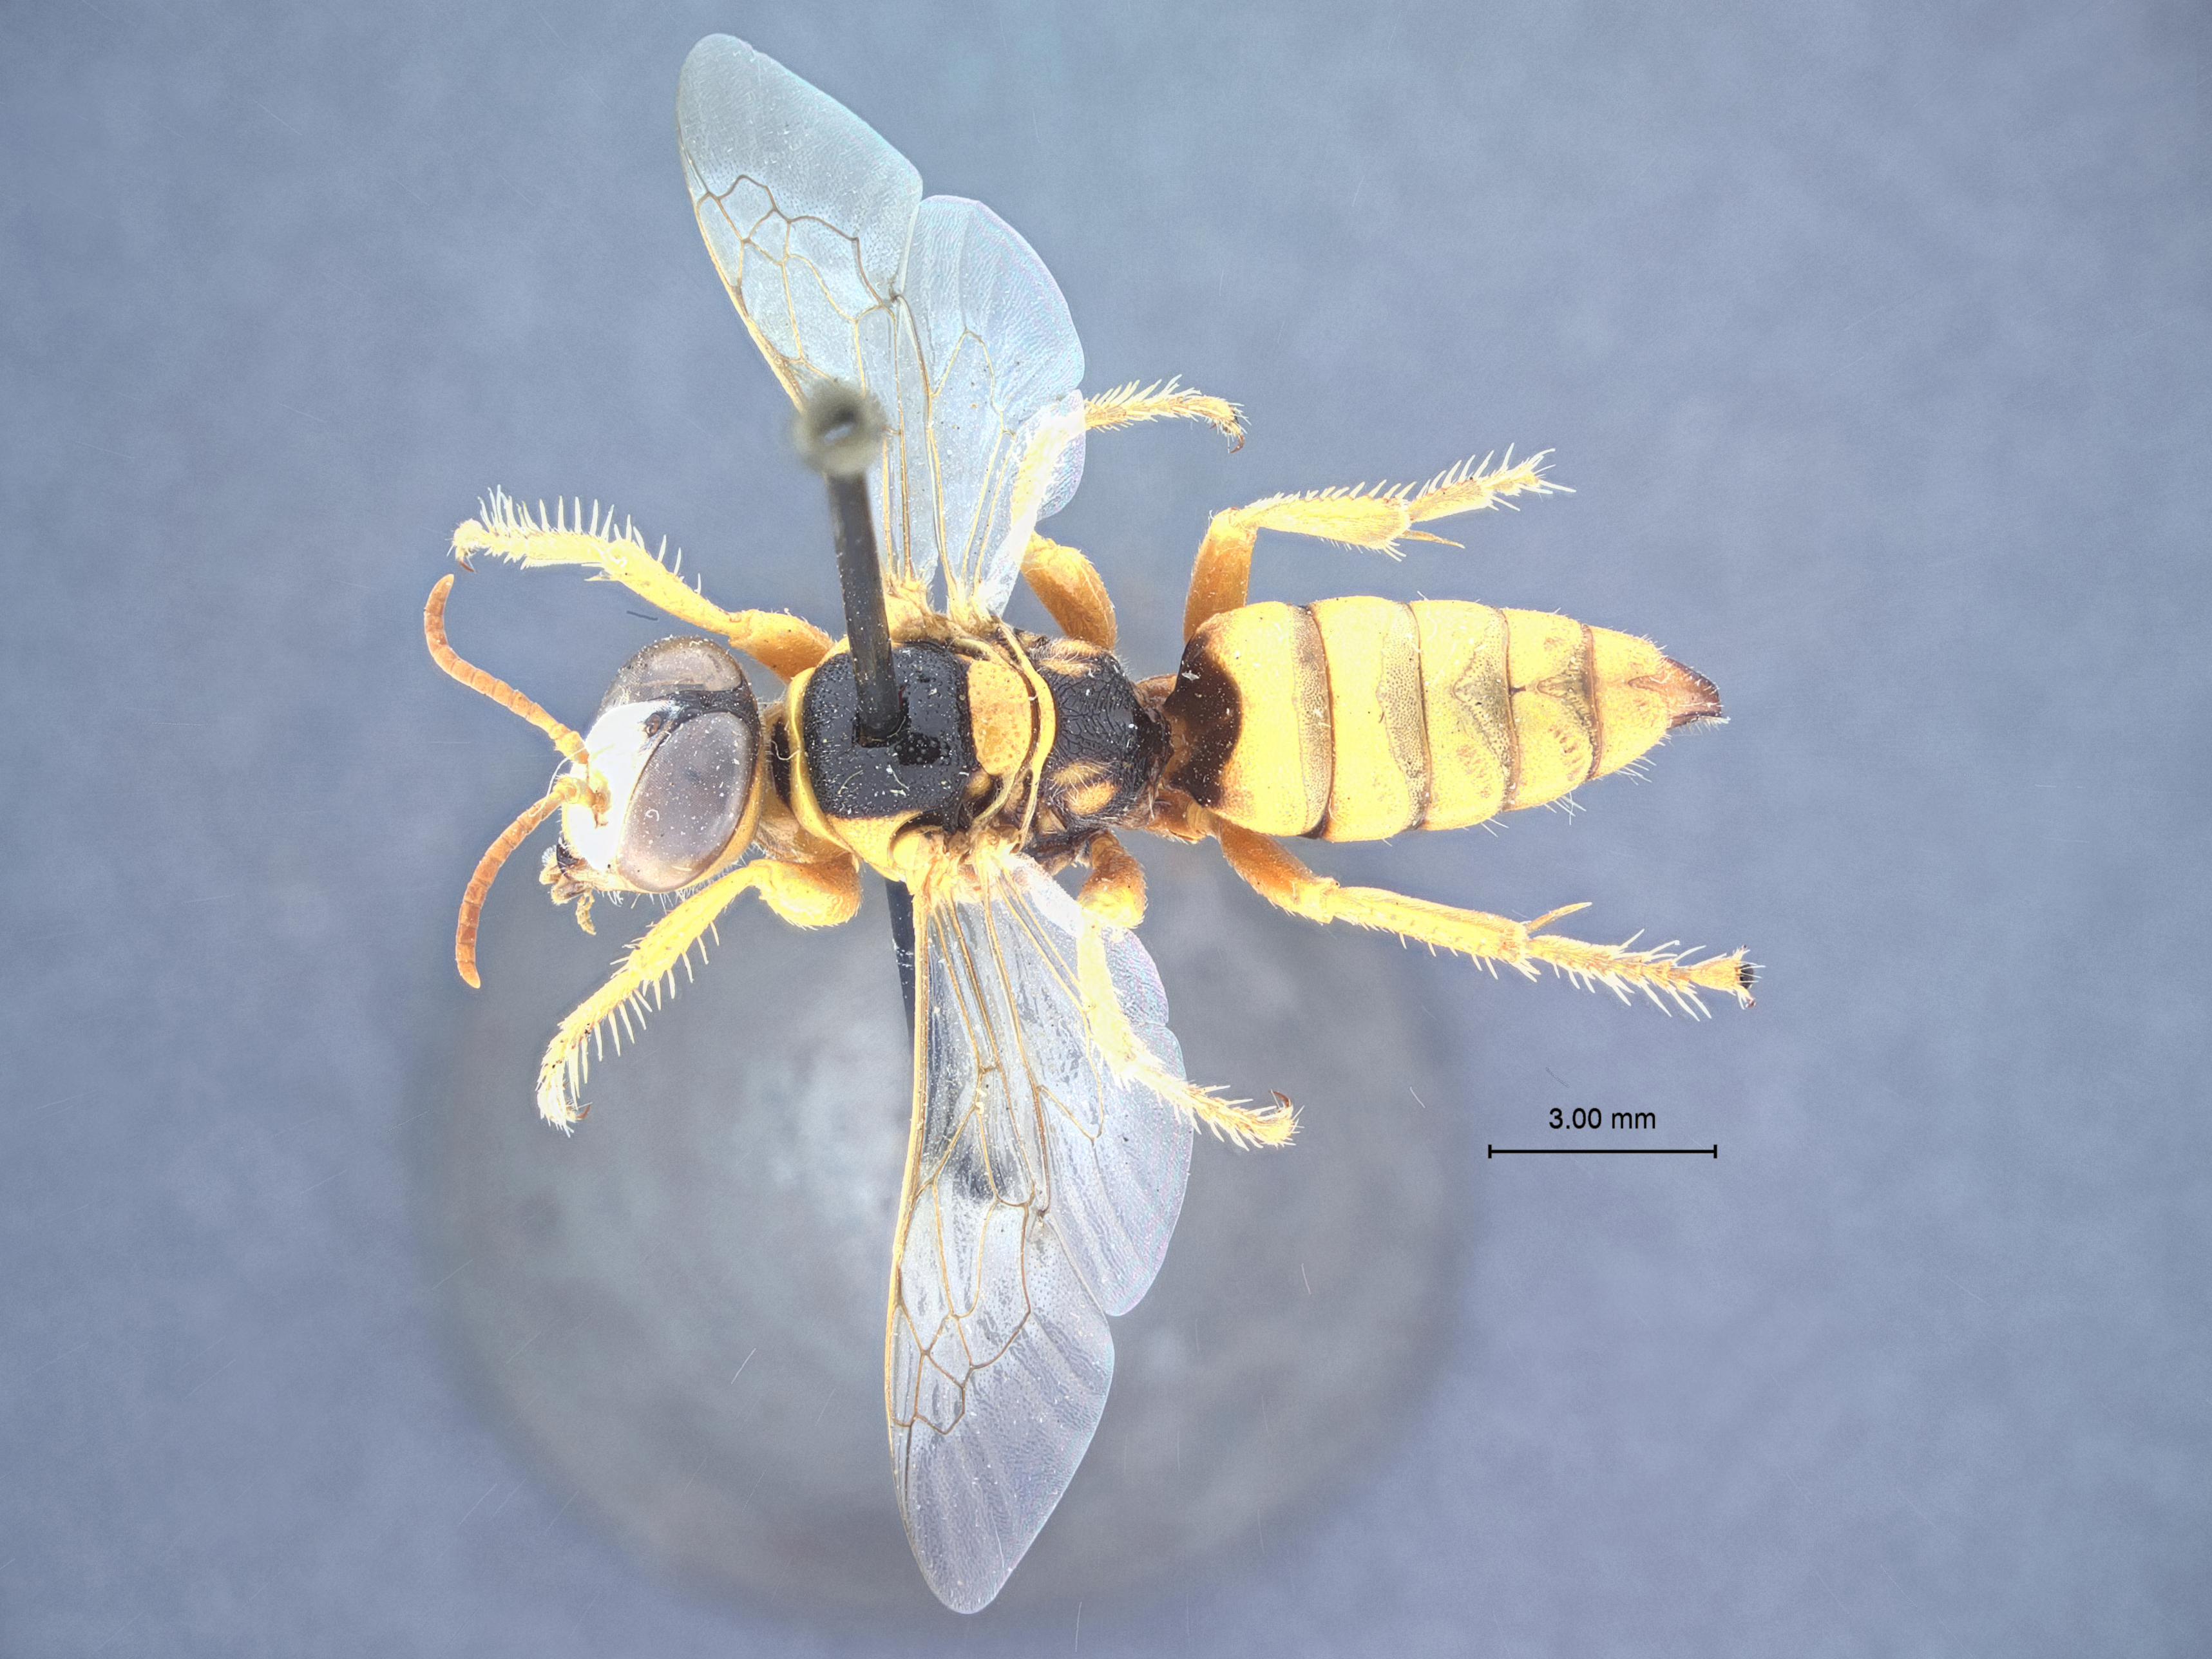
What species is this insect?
Palarus decipiens
